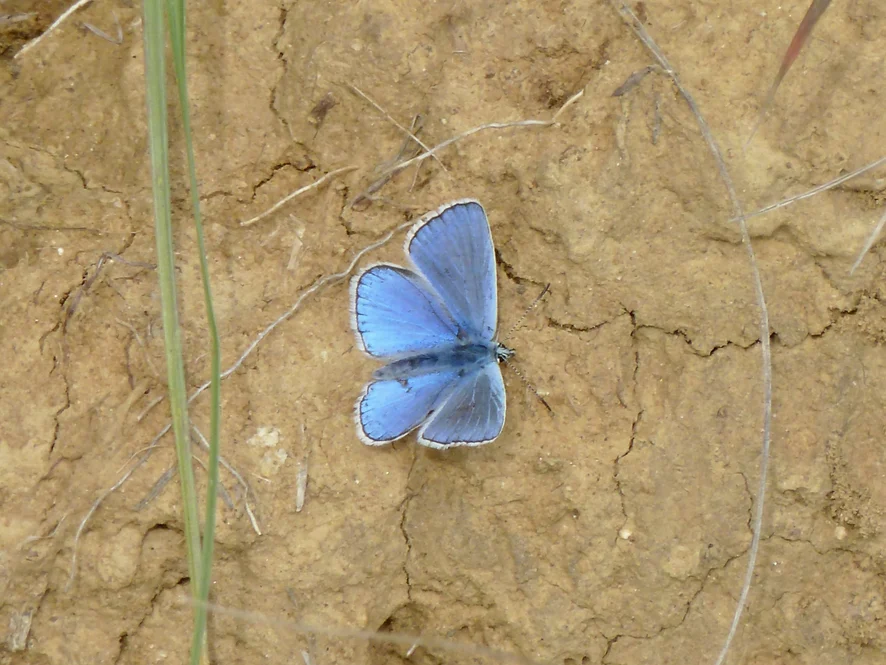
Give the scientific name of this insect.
Lysandra bellargus
